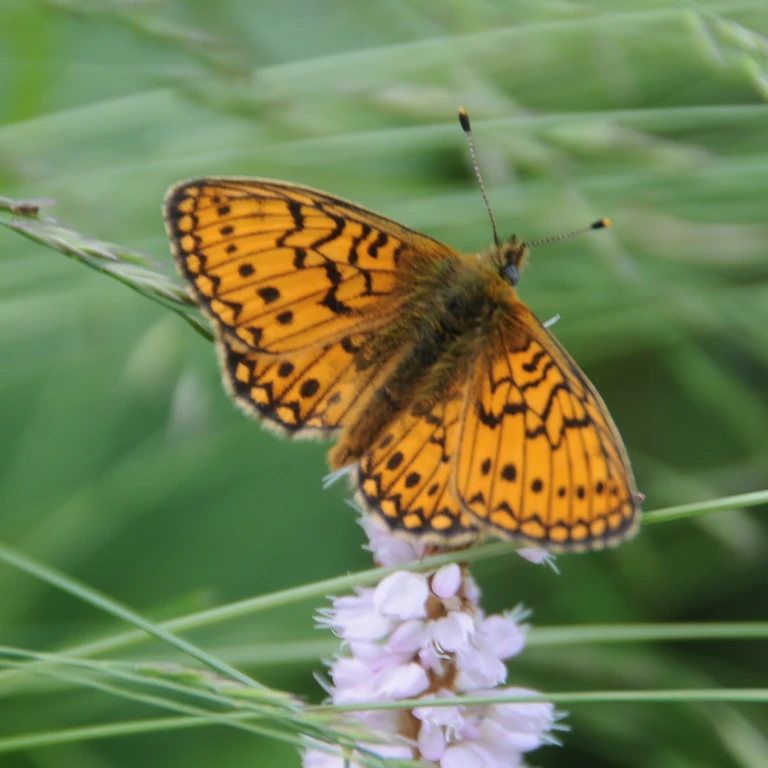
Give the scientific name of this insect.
Boloria eunomia
